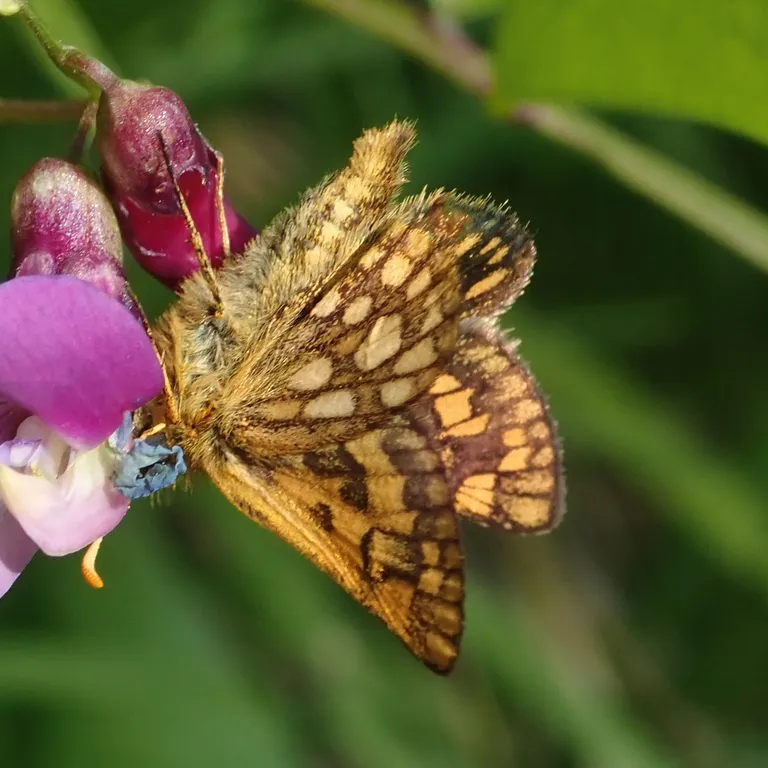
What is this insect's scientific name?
Carterocephalus palaemon
